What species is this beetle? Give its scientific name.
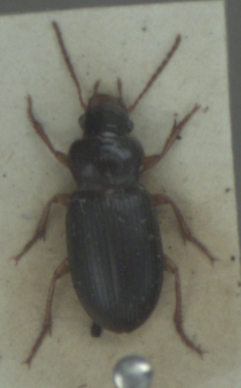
Ophonus rufibarbis
